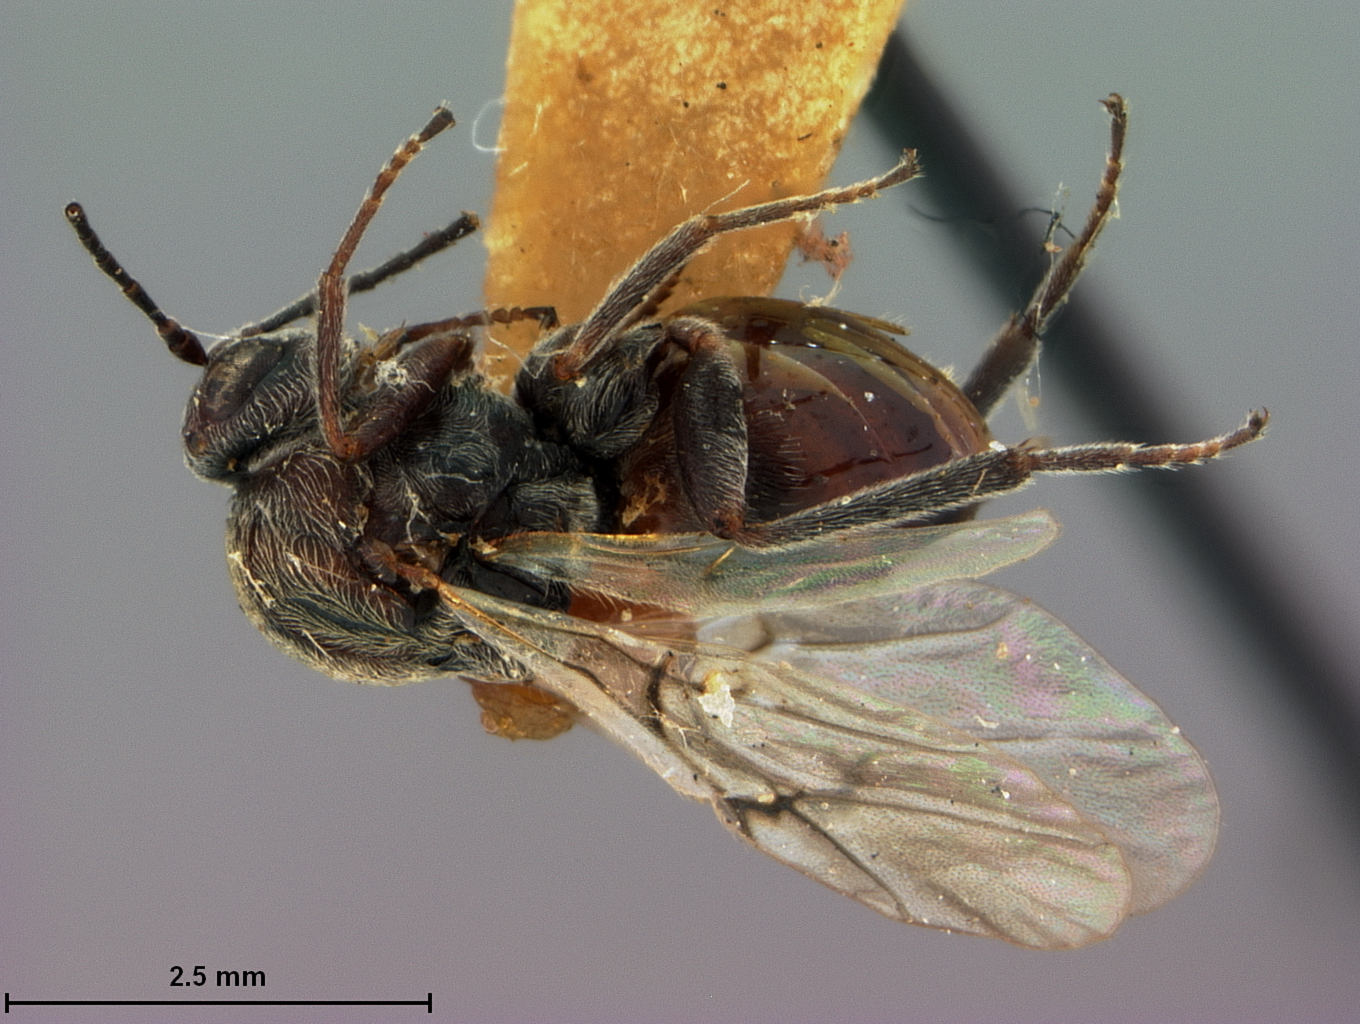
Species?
Callirhytis maxima
